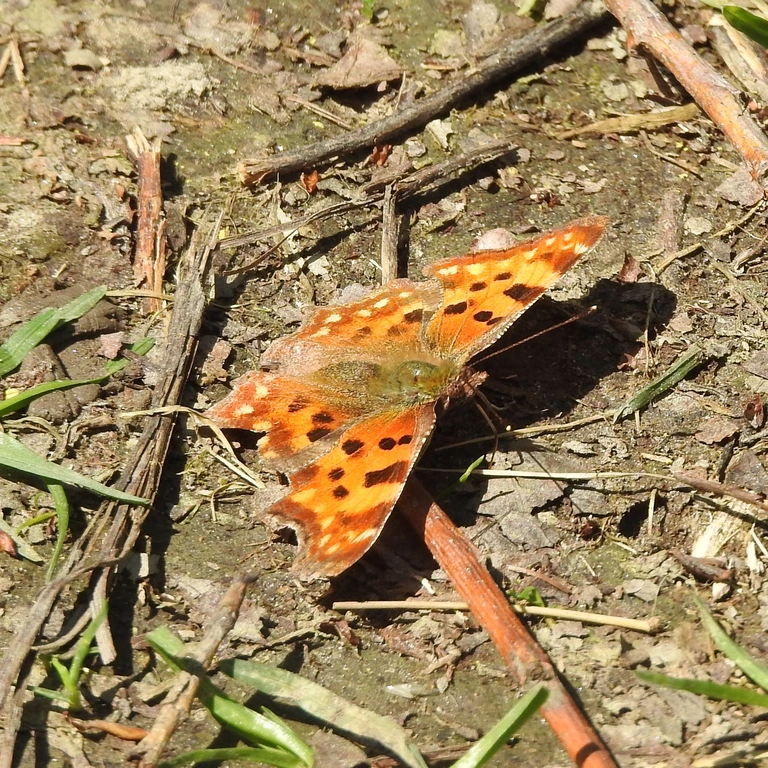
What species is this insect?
Polygonia c-album
